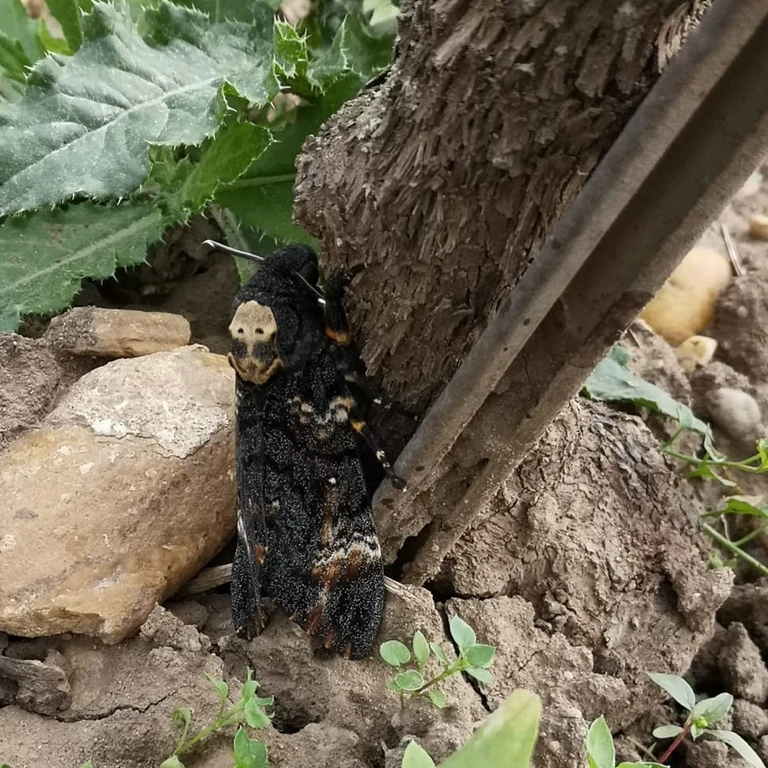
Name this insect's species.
Acherontia atropos
